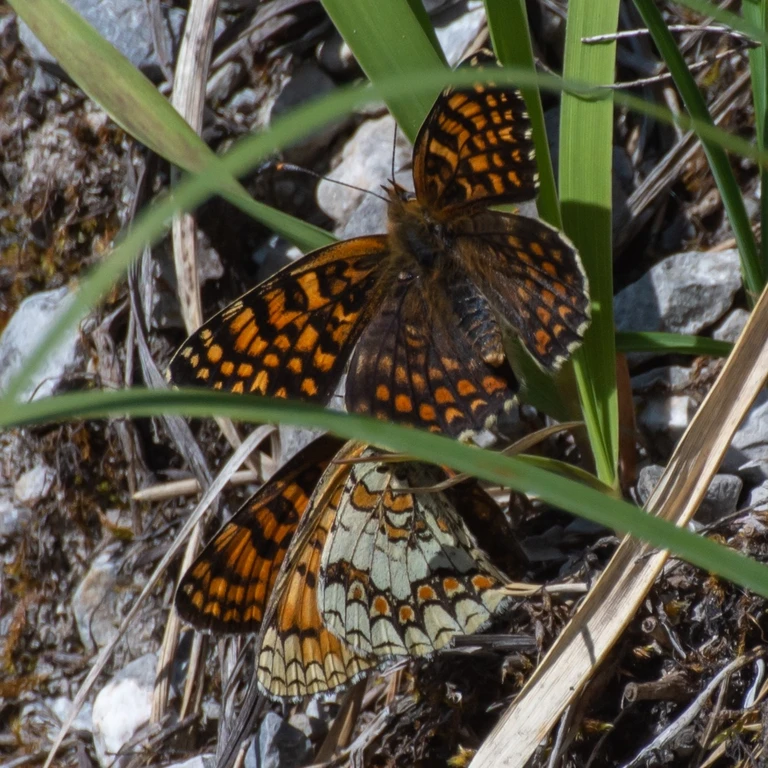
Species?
Melitaea phoebe
